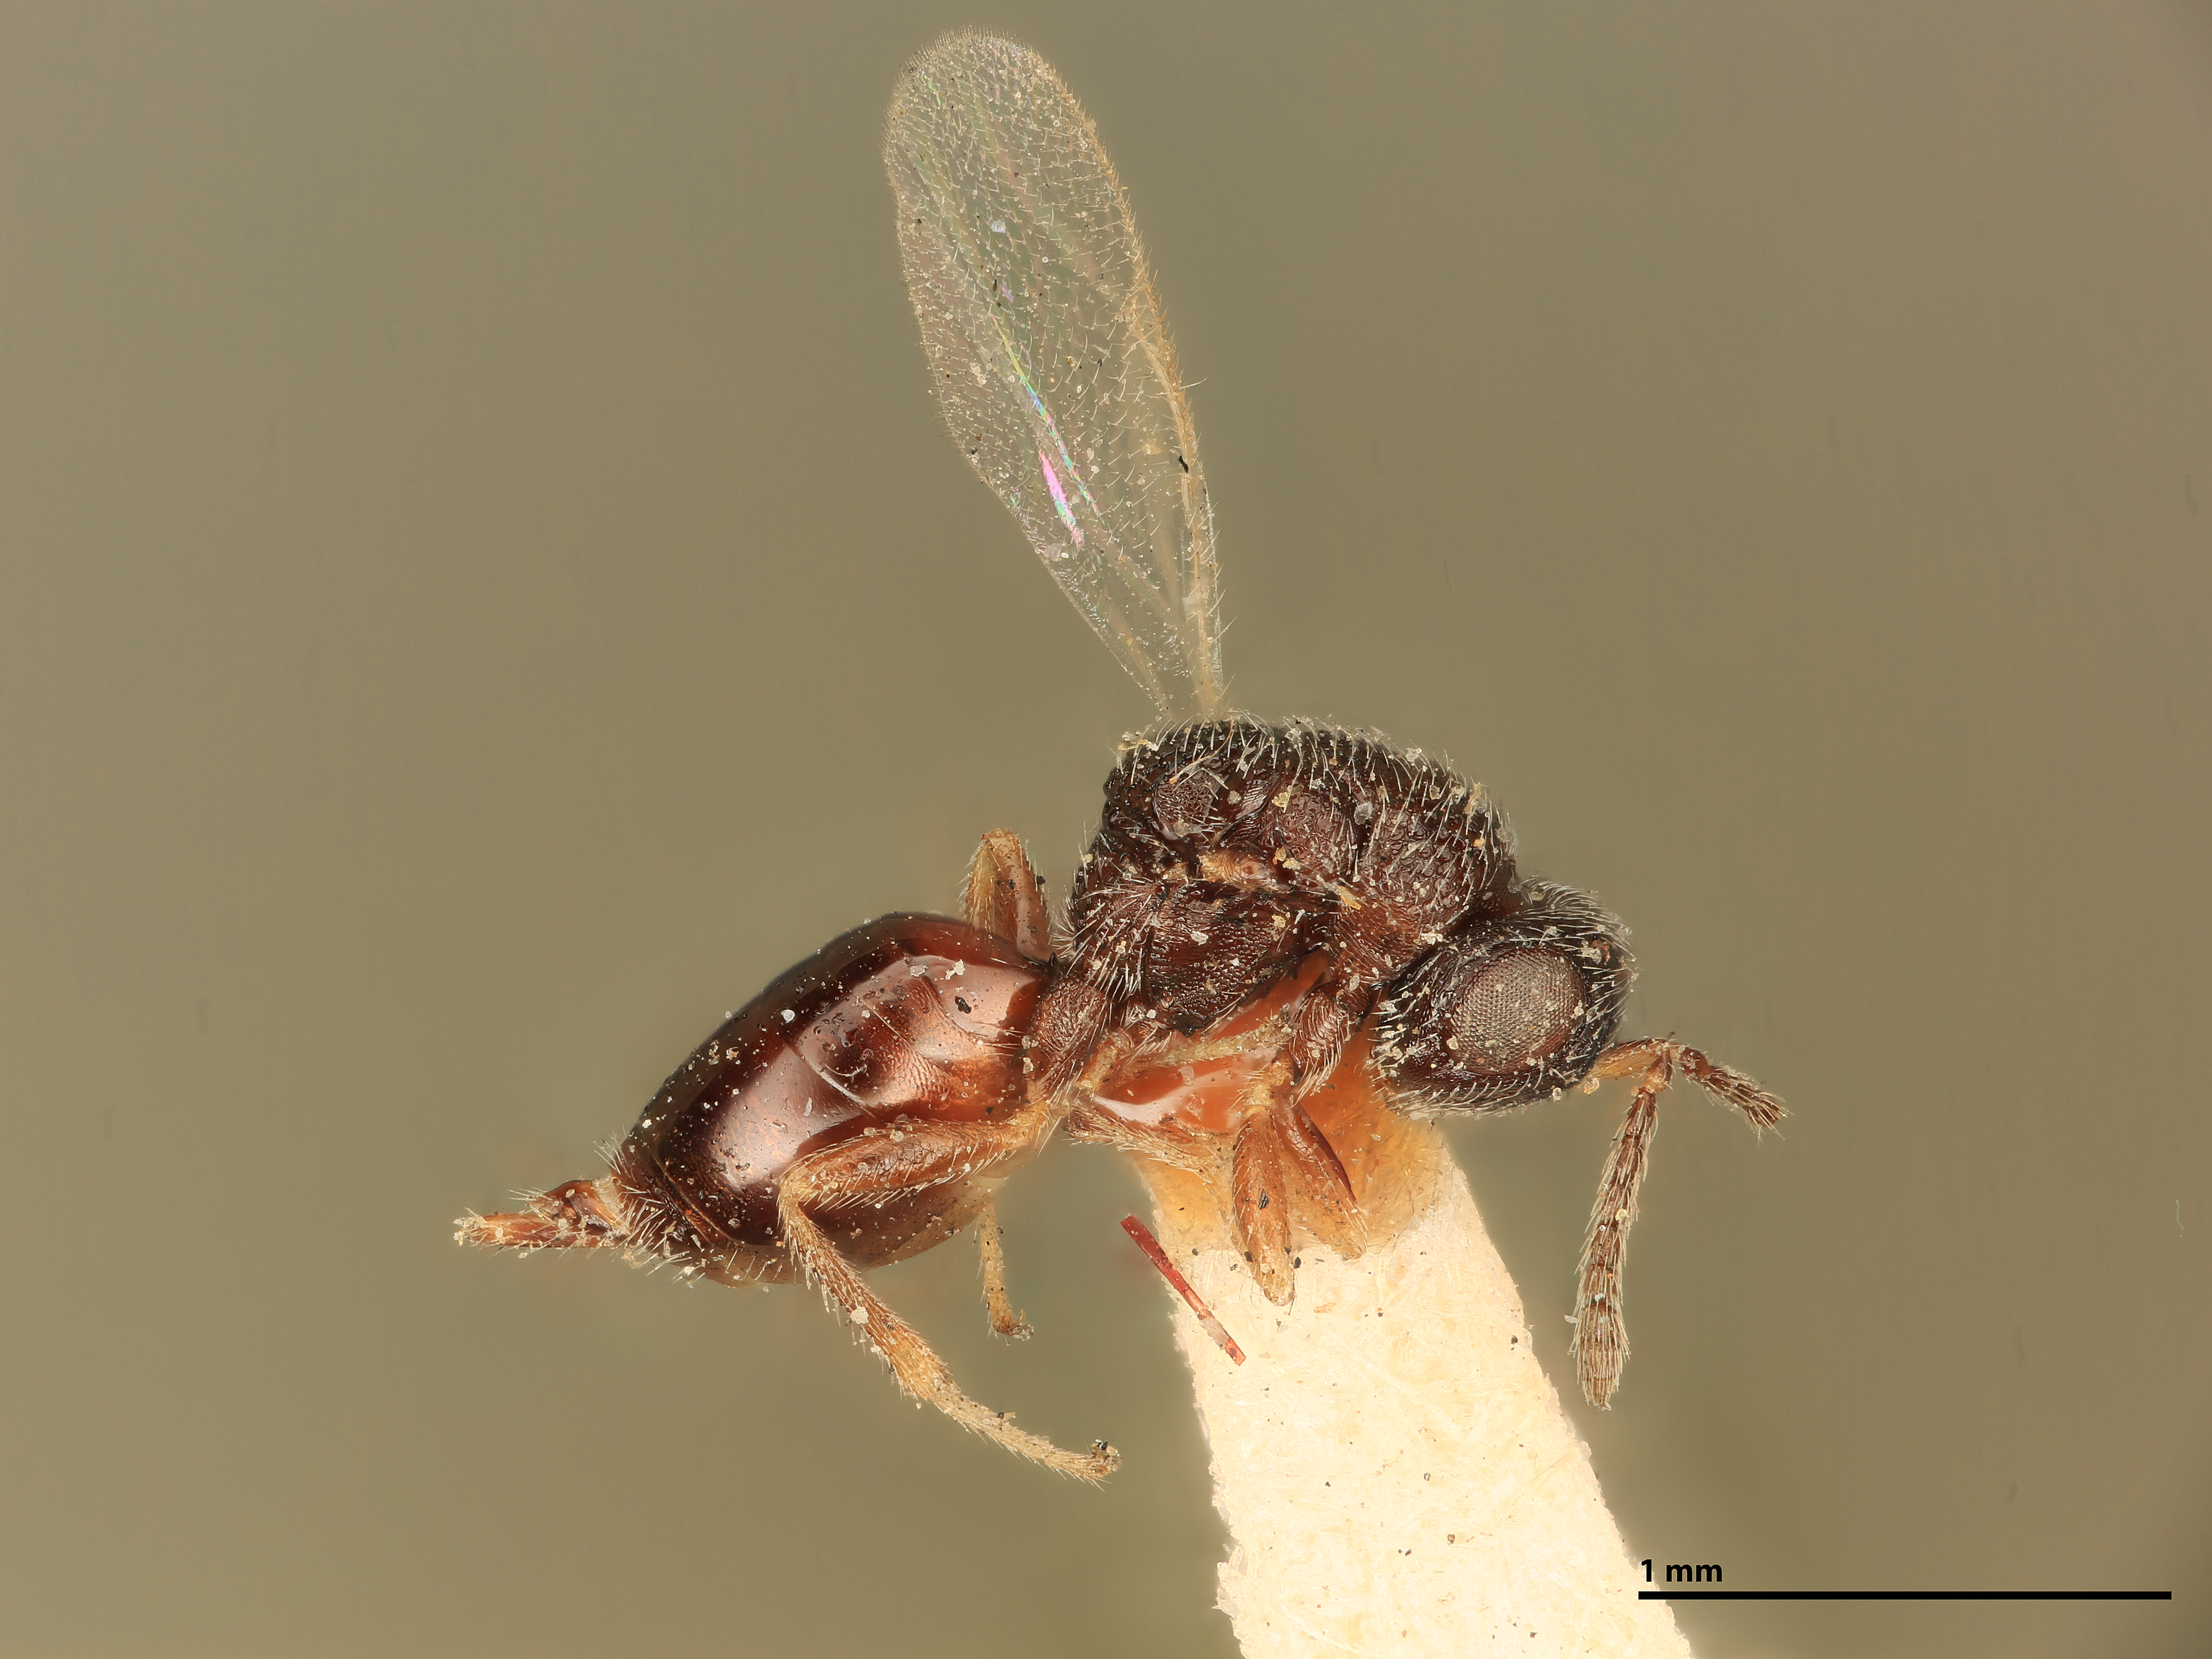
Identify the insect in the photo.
Eurytoma rhois
